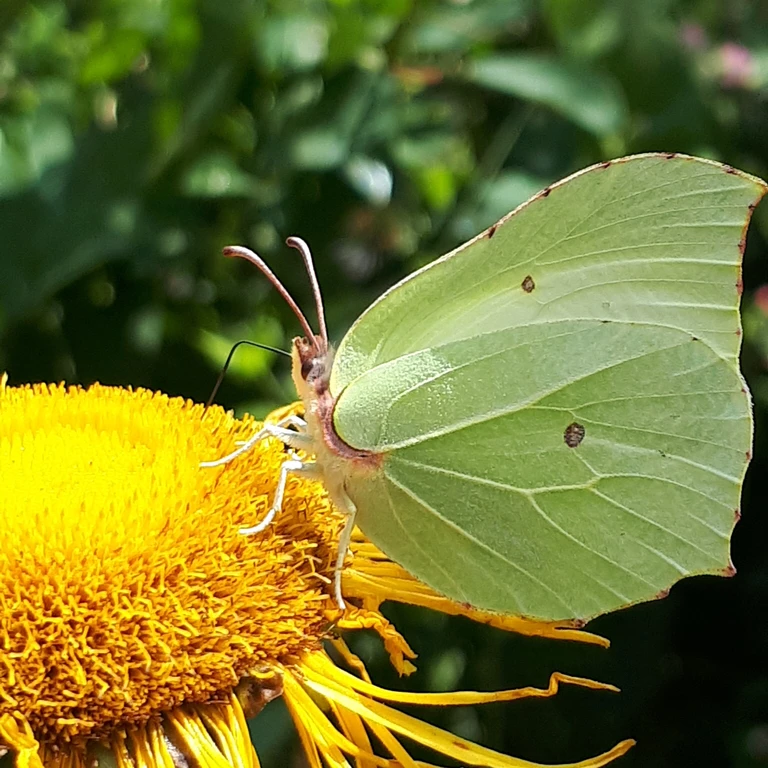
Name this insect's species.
Gonepteryx rhamni
